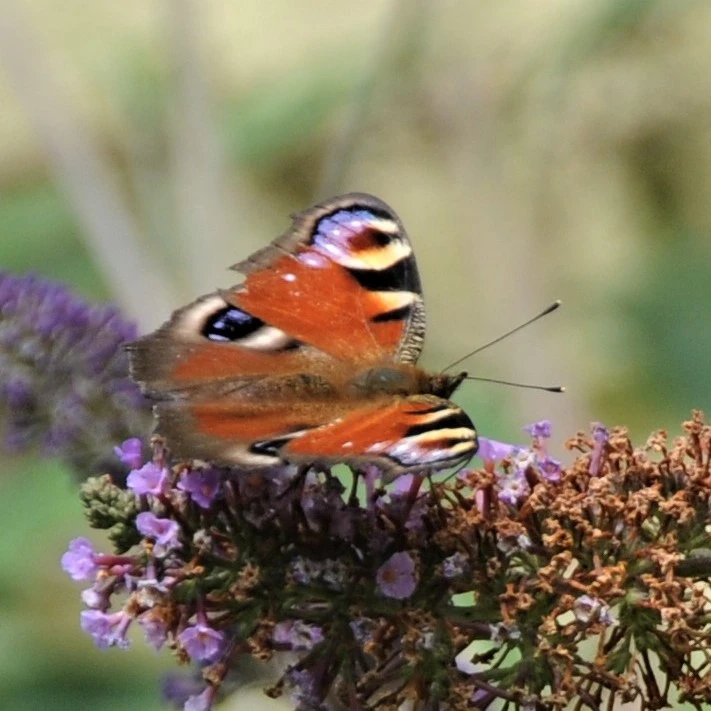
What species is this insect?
Aglais io
